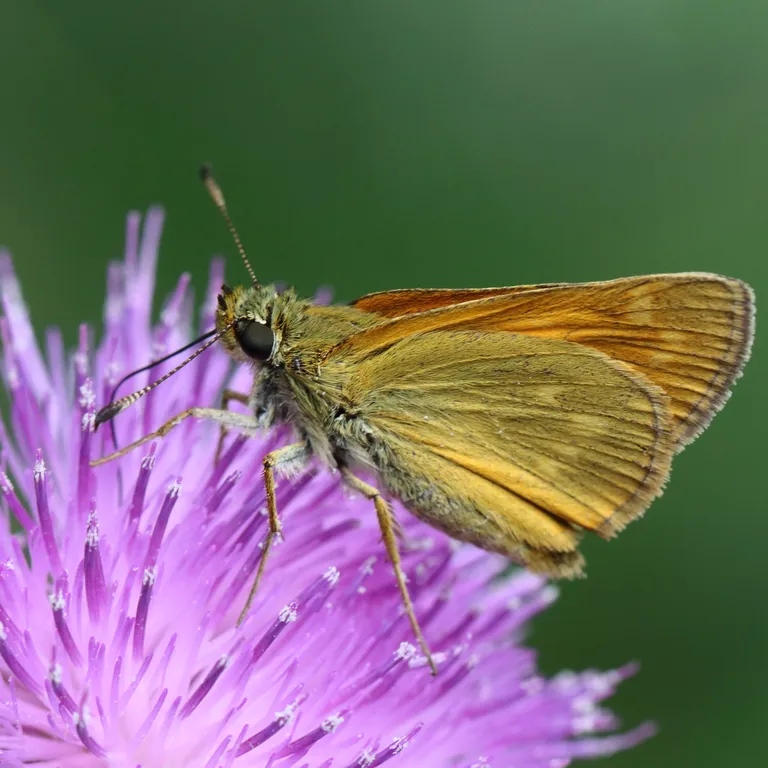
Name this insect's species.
Ochlodes sylvanus (also Ochlodes venata)
